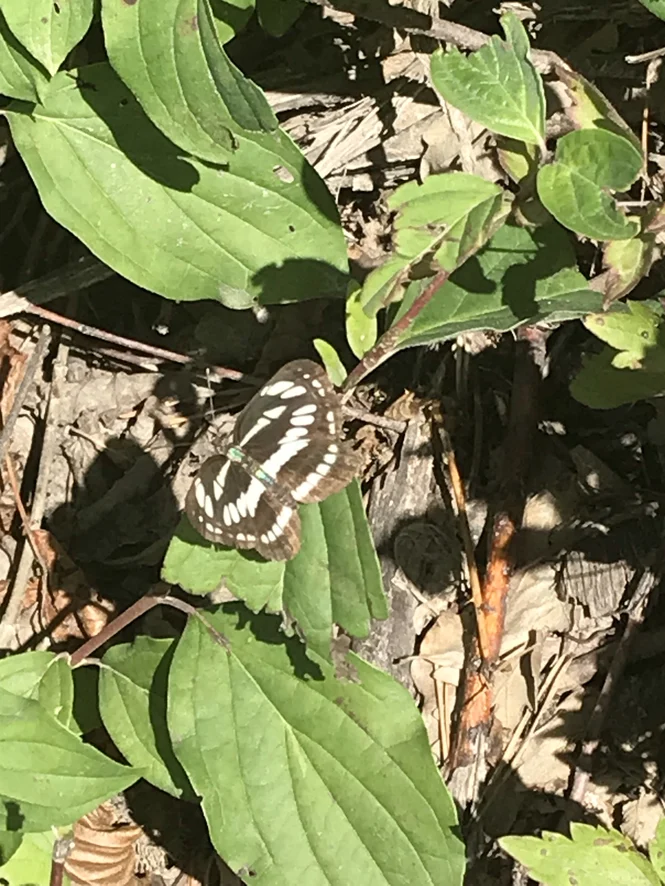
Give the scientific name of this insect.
Neptis sappho
